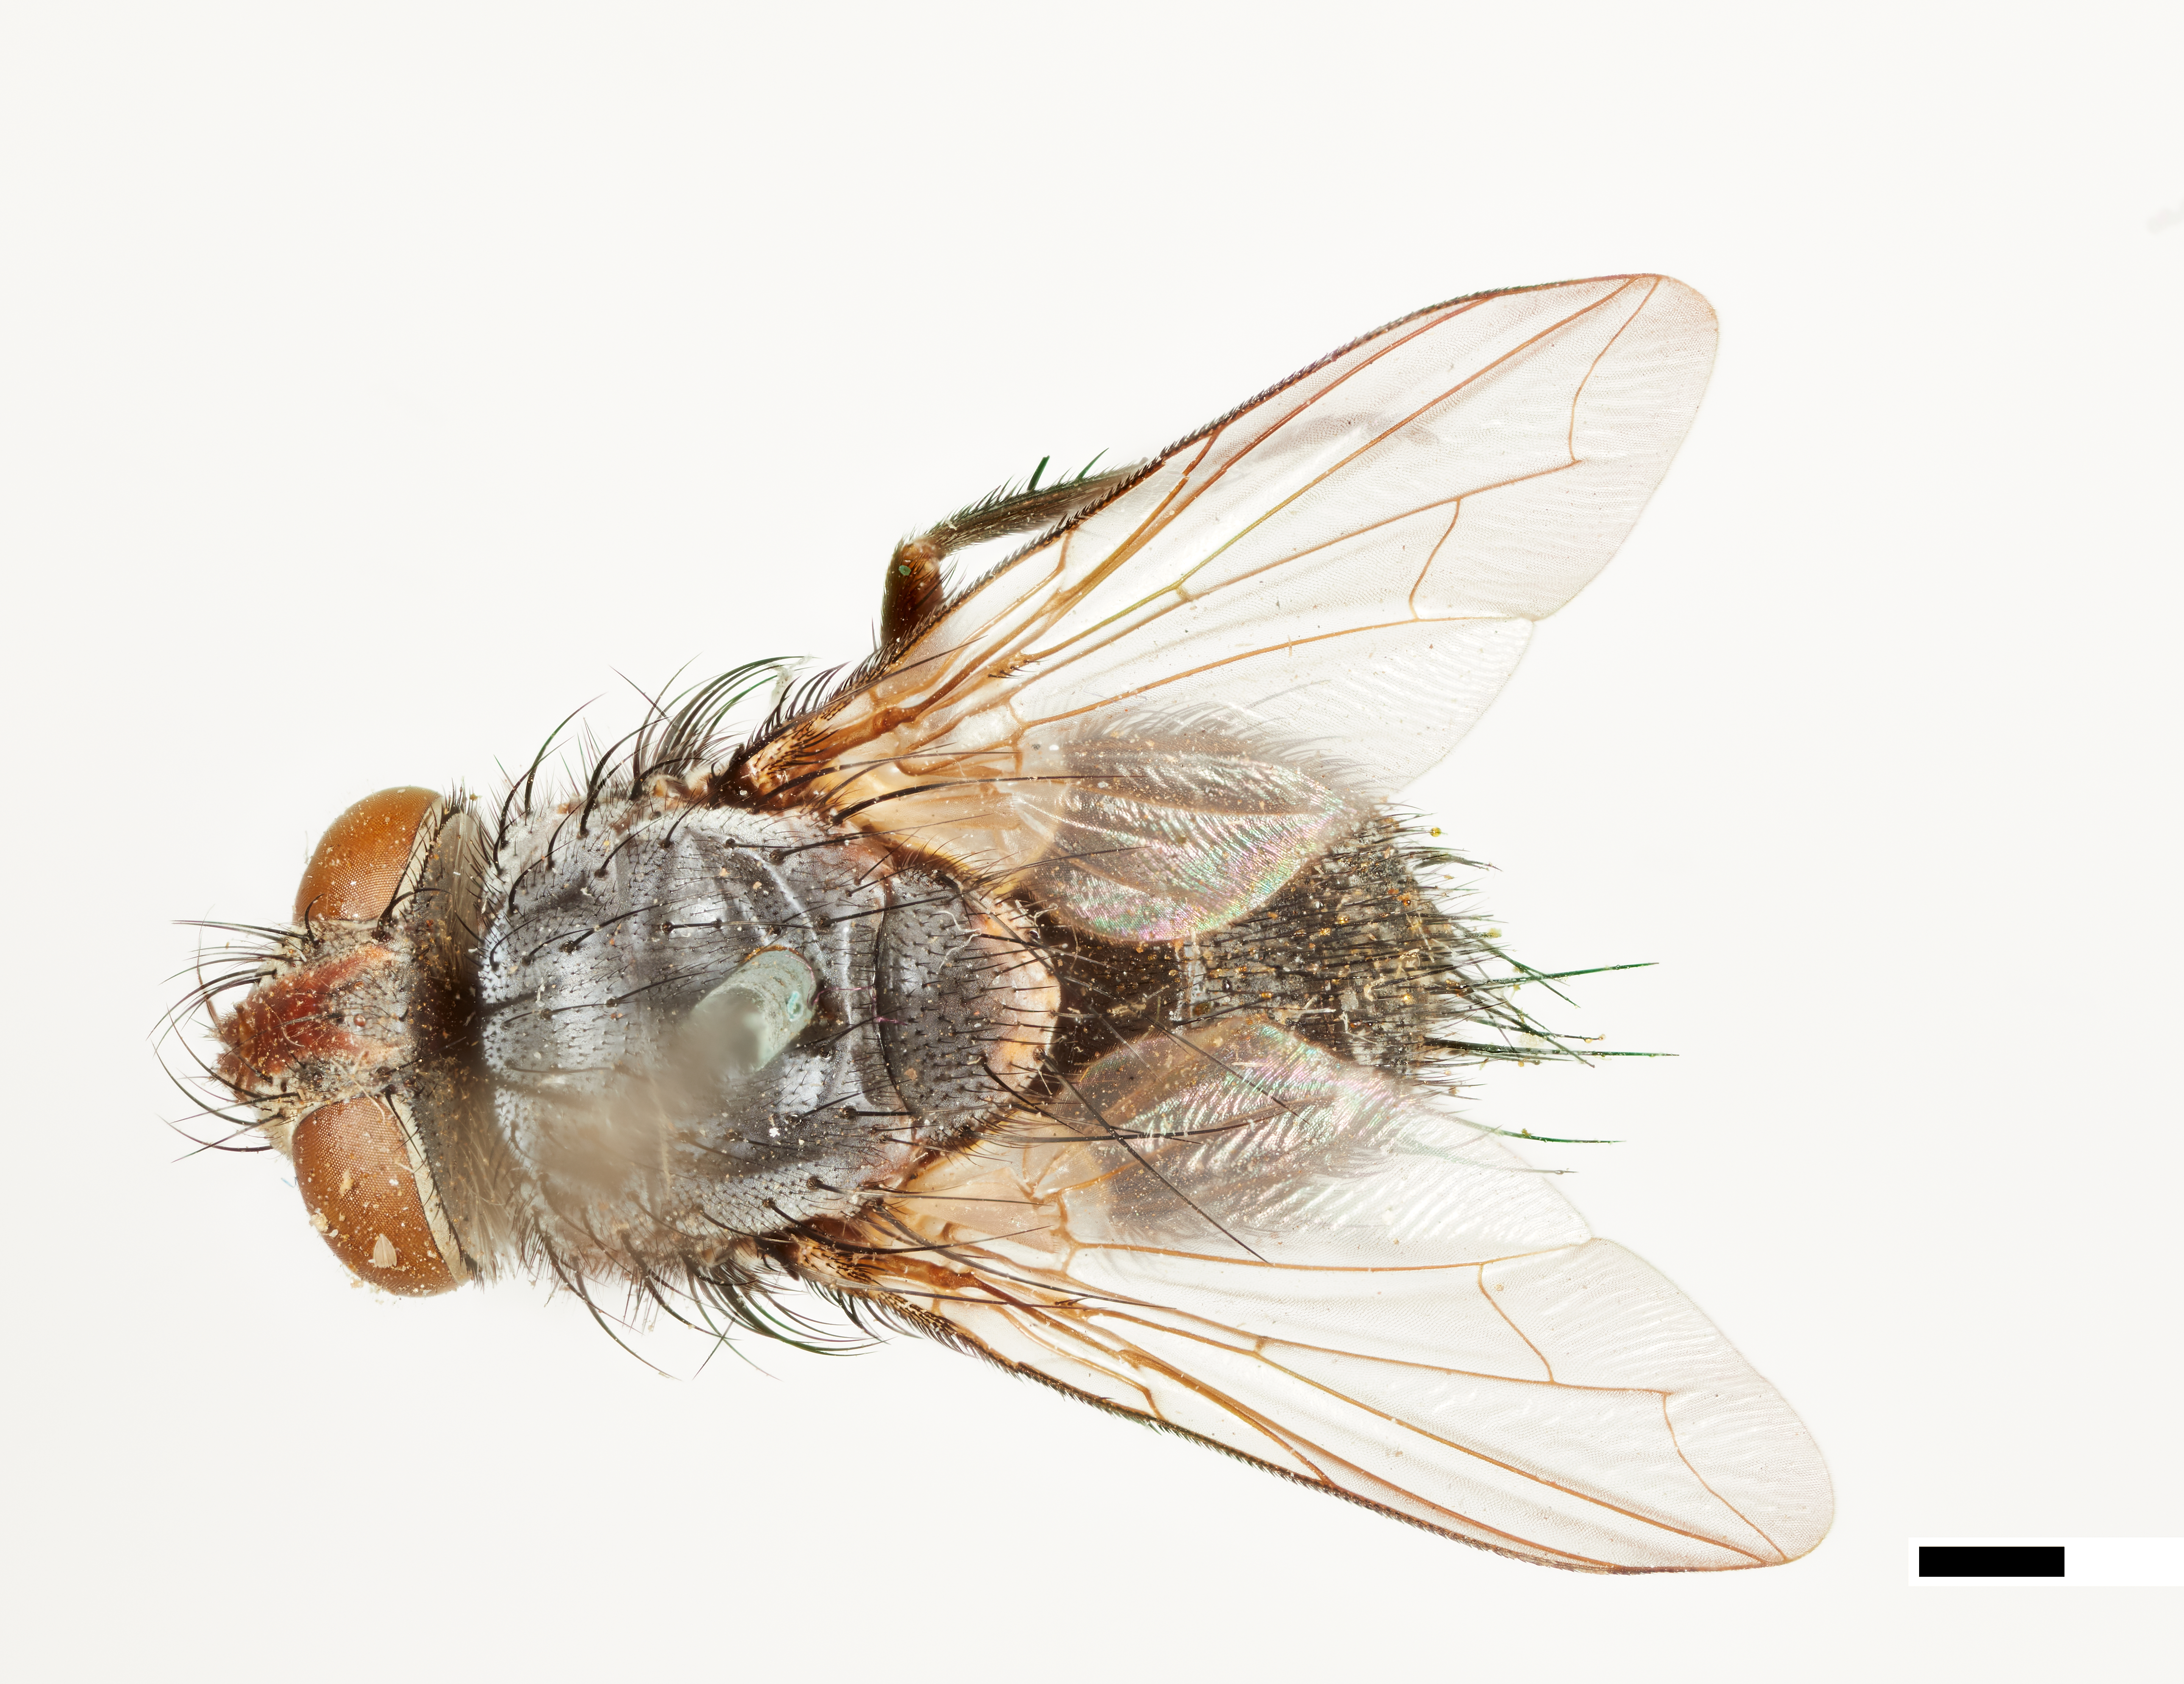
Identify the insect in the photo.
Phorocera tenuiseta
